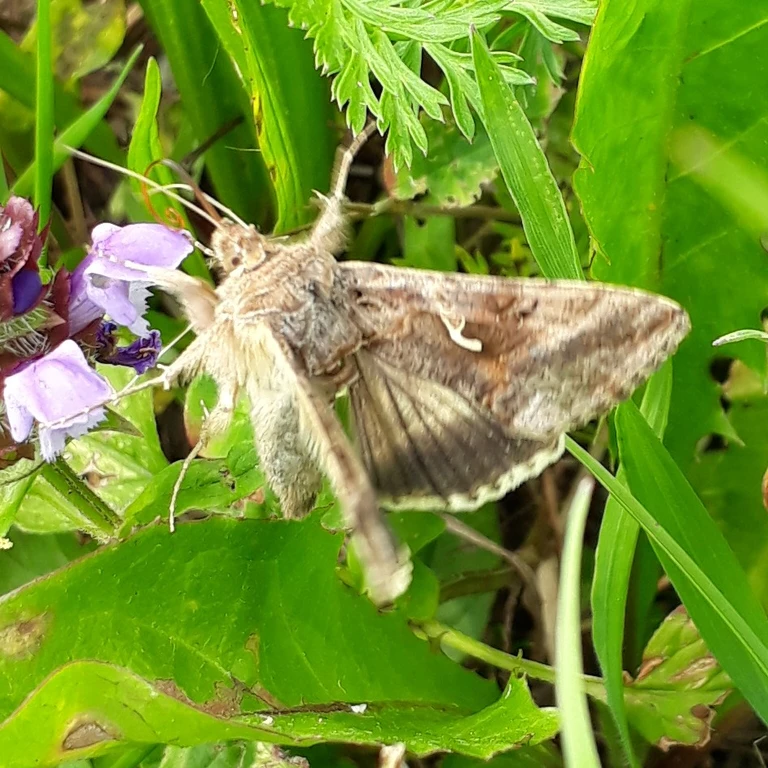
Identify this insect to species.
Autographa gamma
